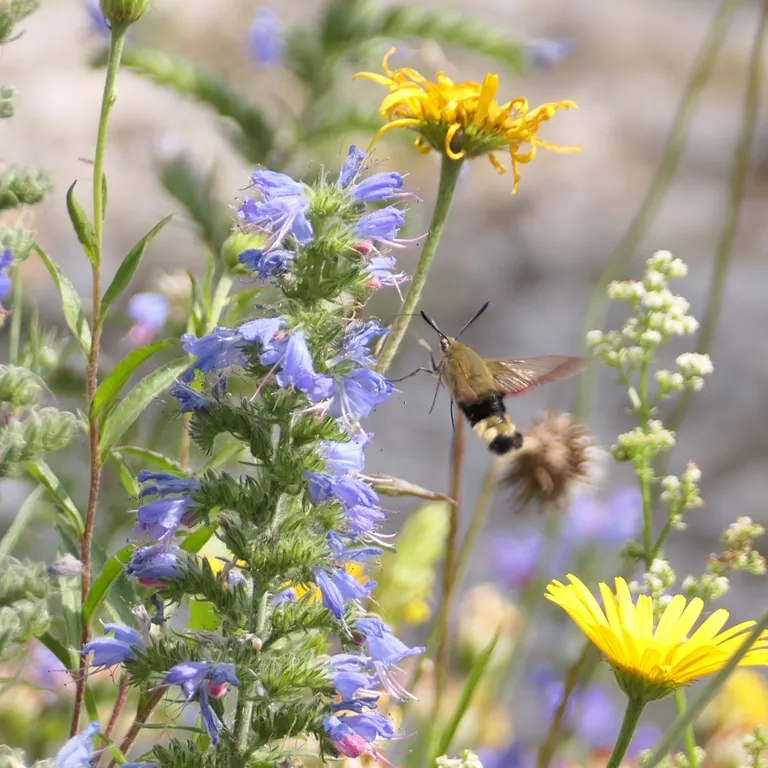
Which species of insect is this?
Hemaris fuciformis
